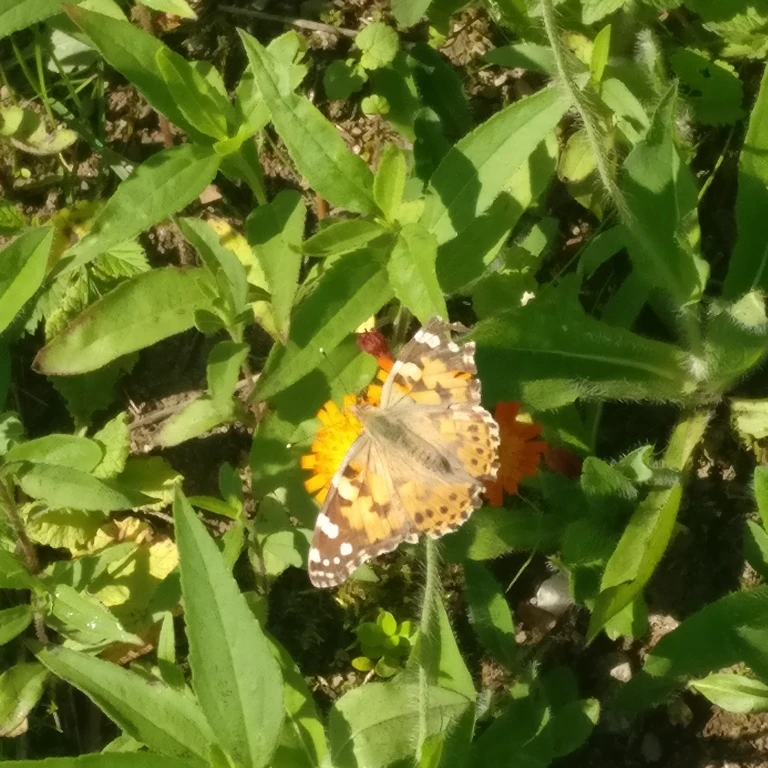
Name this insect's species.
Vanessa cardui
